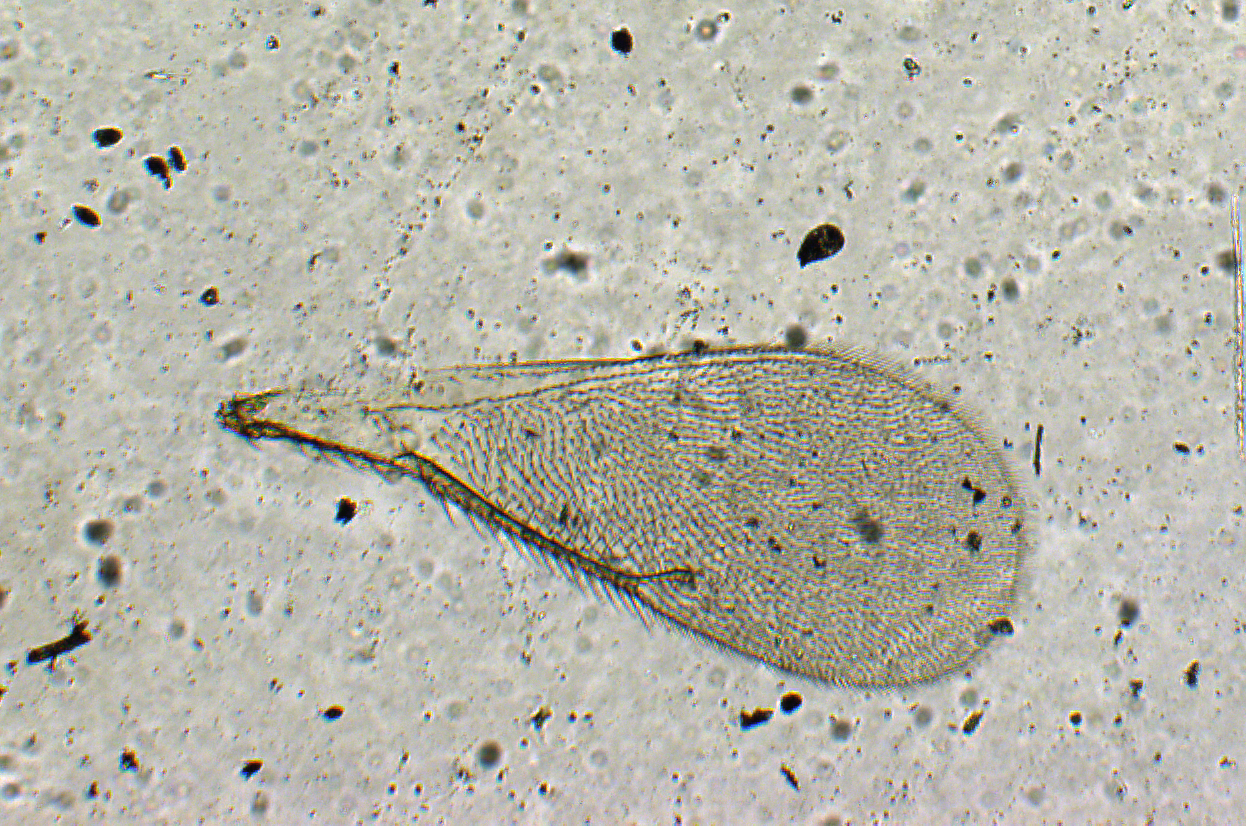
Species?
Tetrastichus satpurensis
